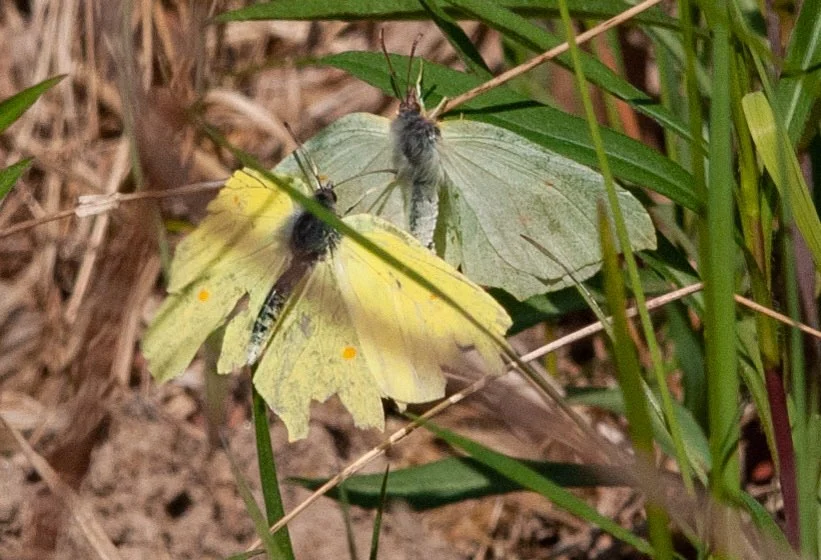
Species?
Gonepteryx rhamni
